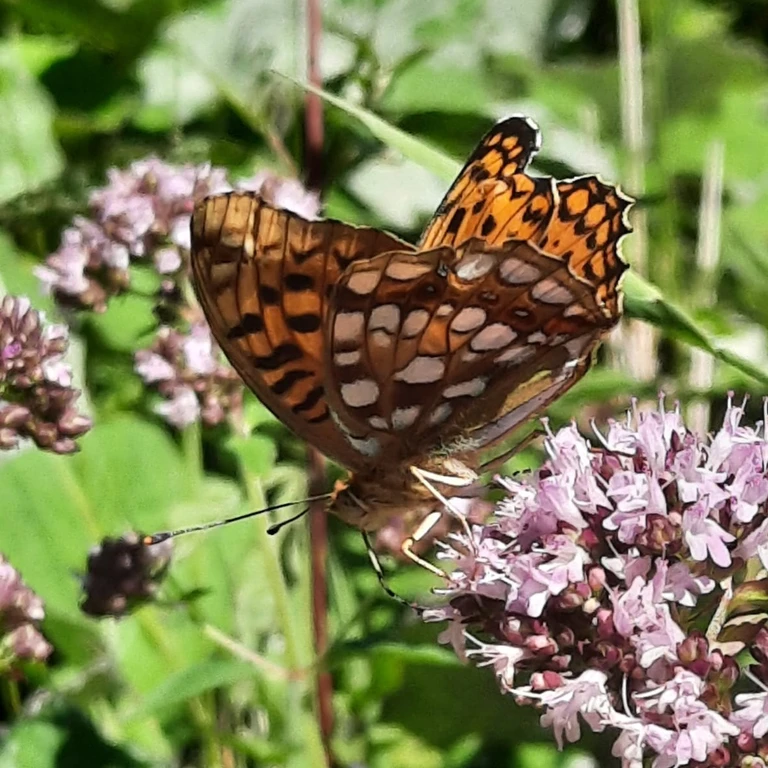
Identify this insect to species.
Fabriciana adippe
